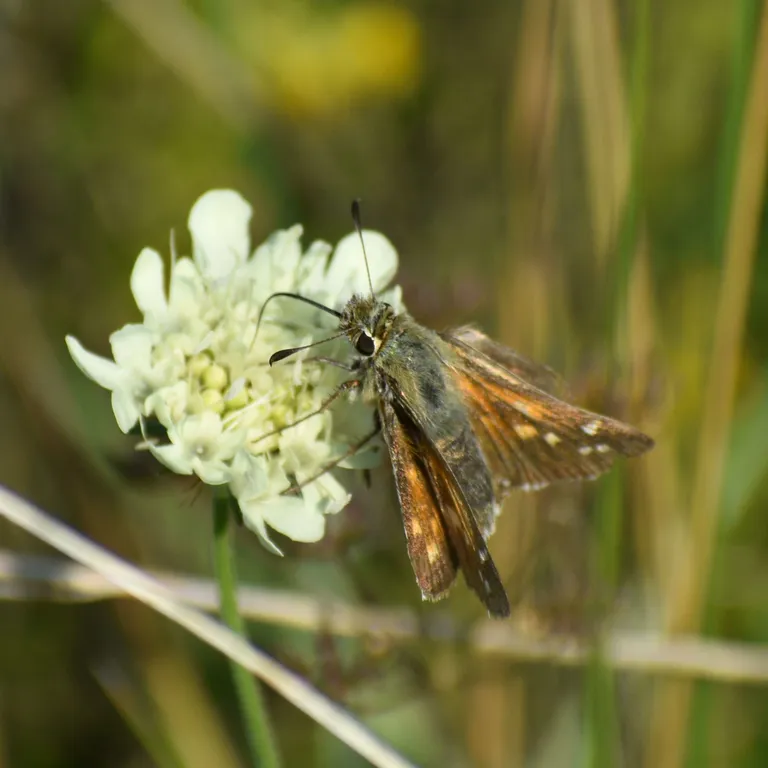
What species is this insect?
Hesperia comma
